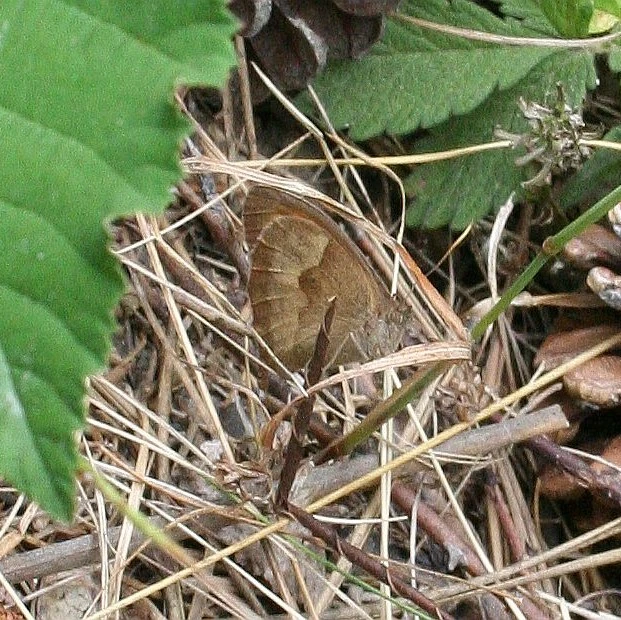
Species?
Maniola jurtina
